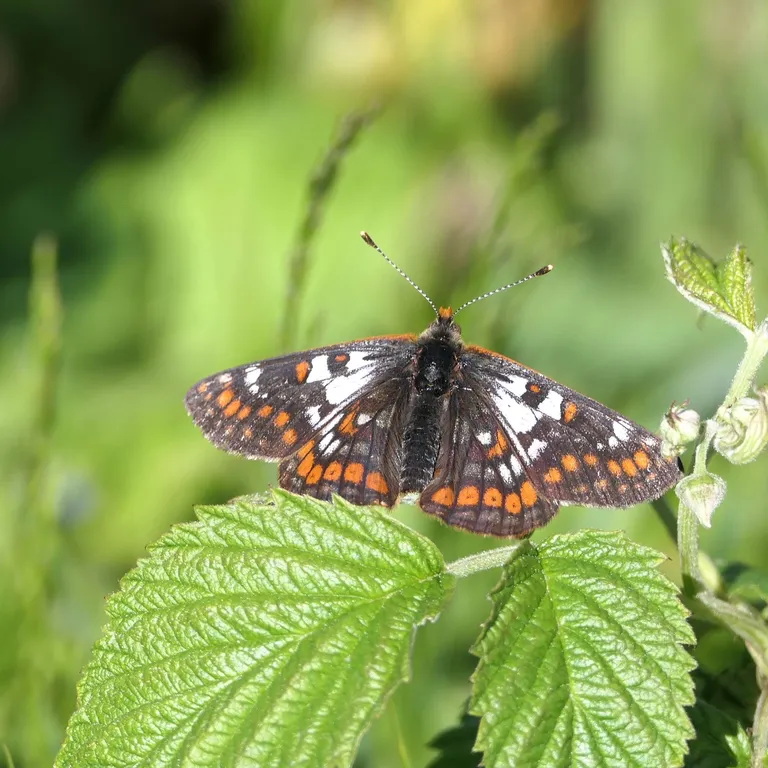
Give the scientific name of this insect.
Euphydryas cynthia (also Hypodryas cynthia)
